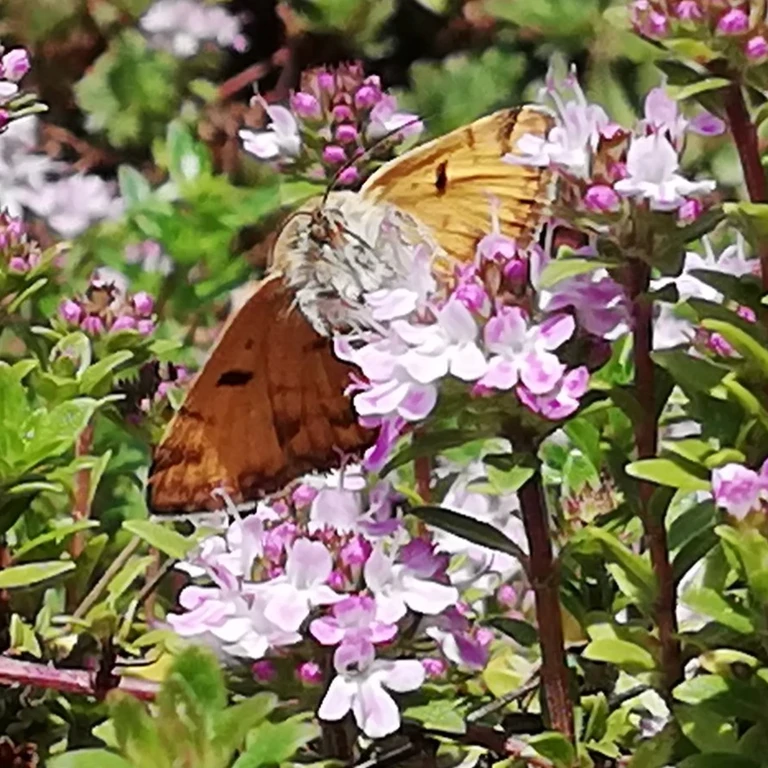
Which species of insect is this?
Euclidia glyphica
